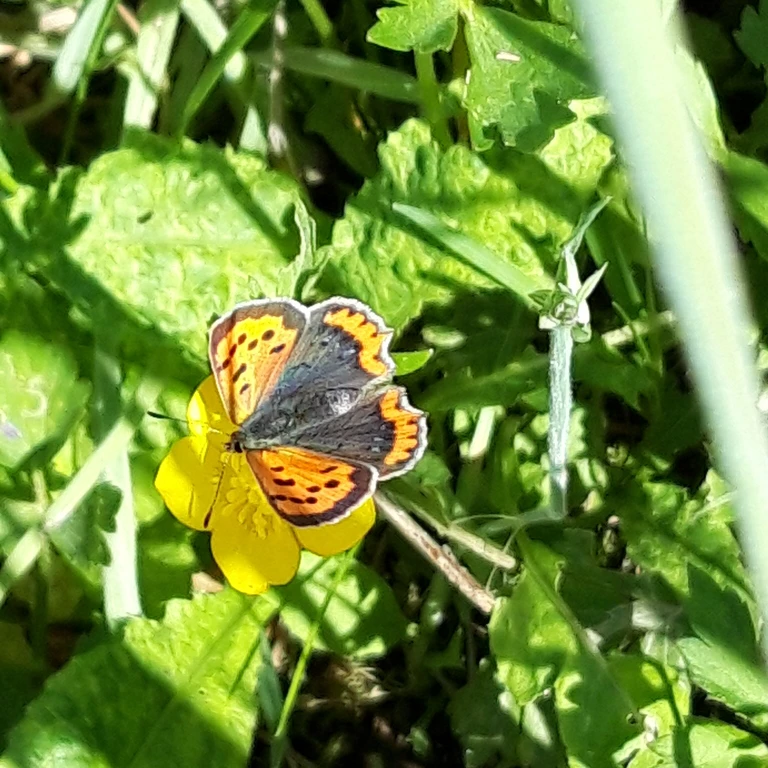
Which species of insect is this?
Lycaena phlaeas
